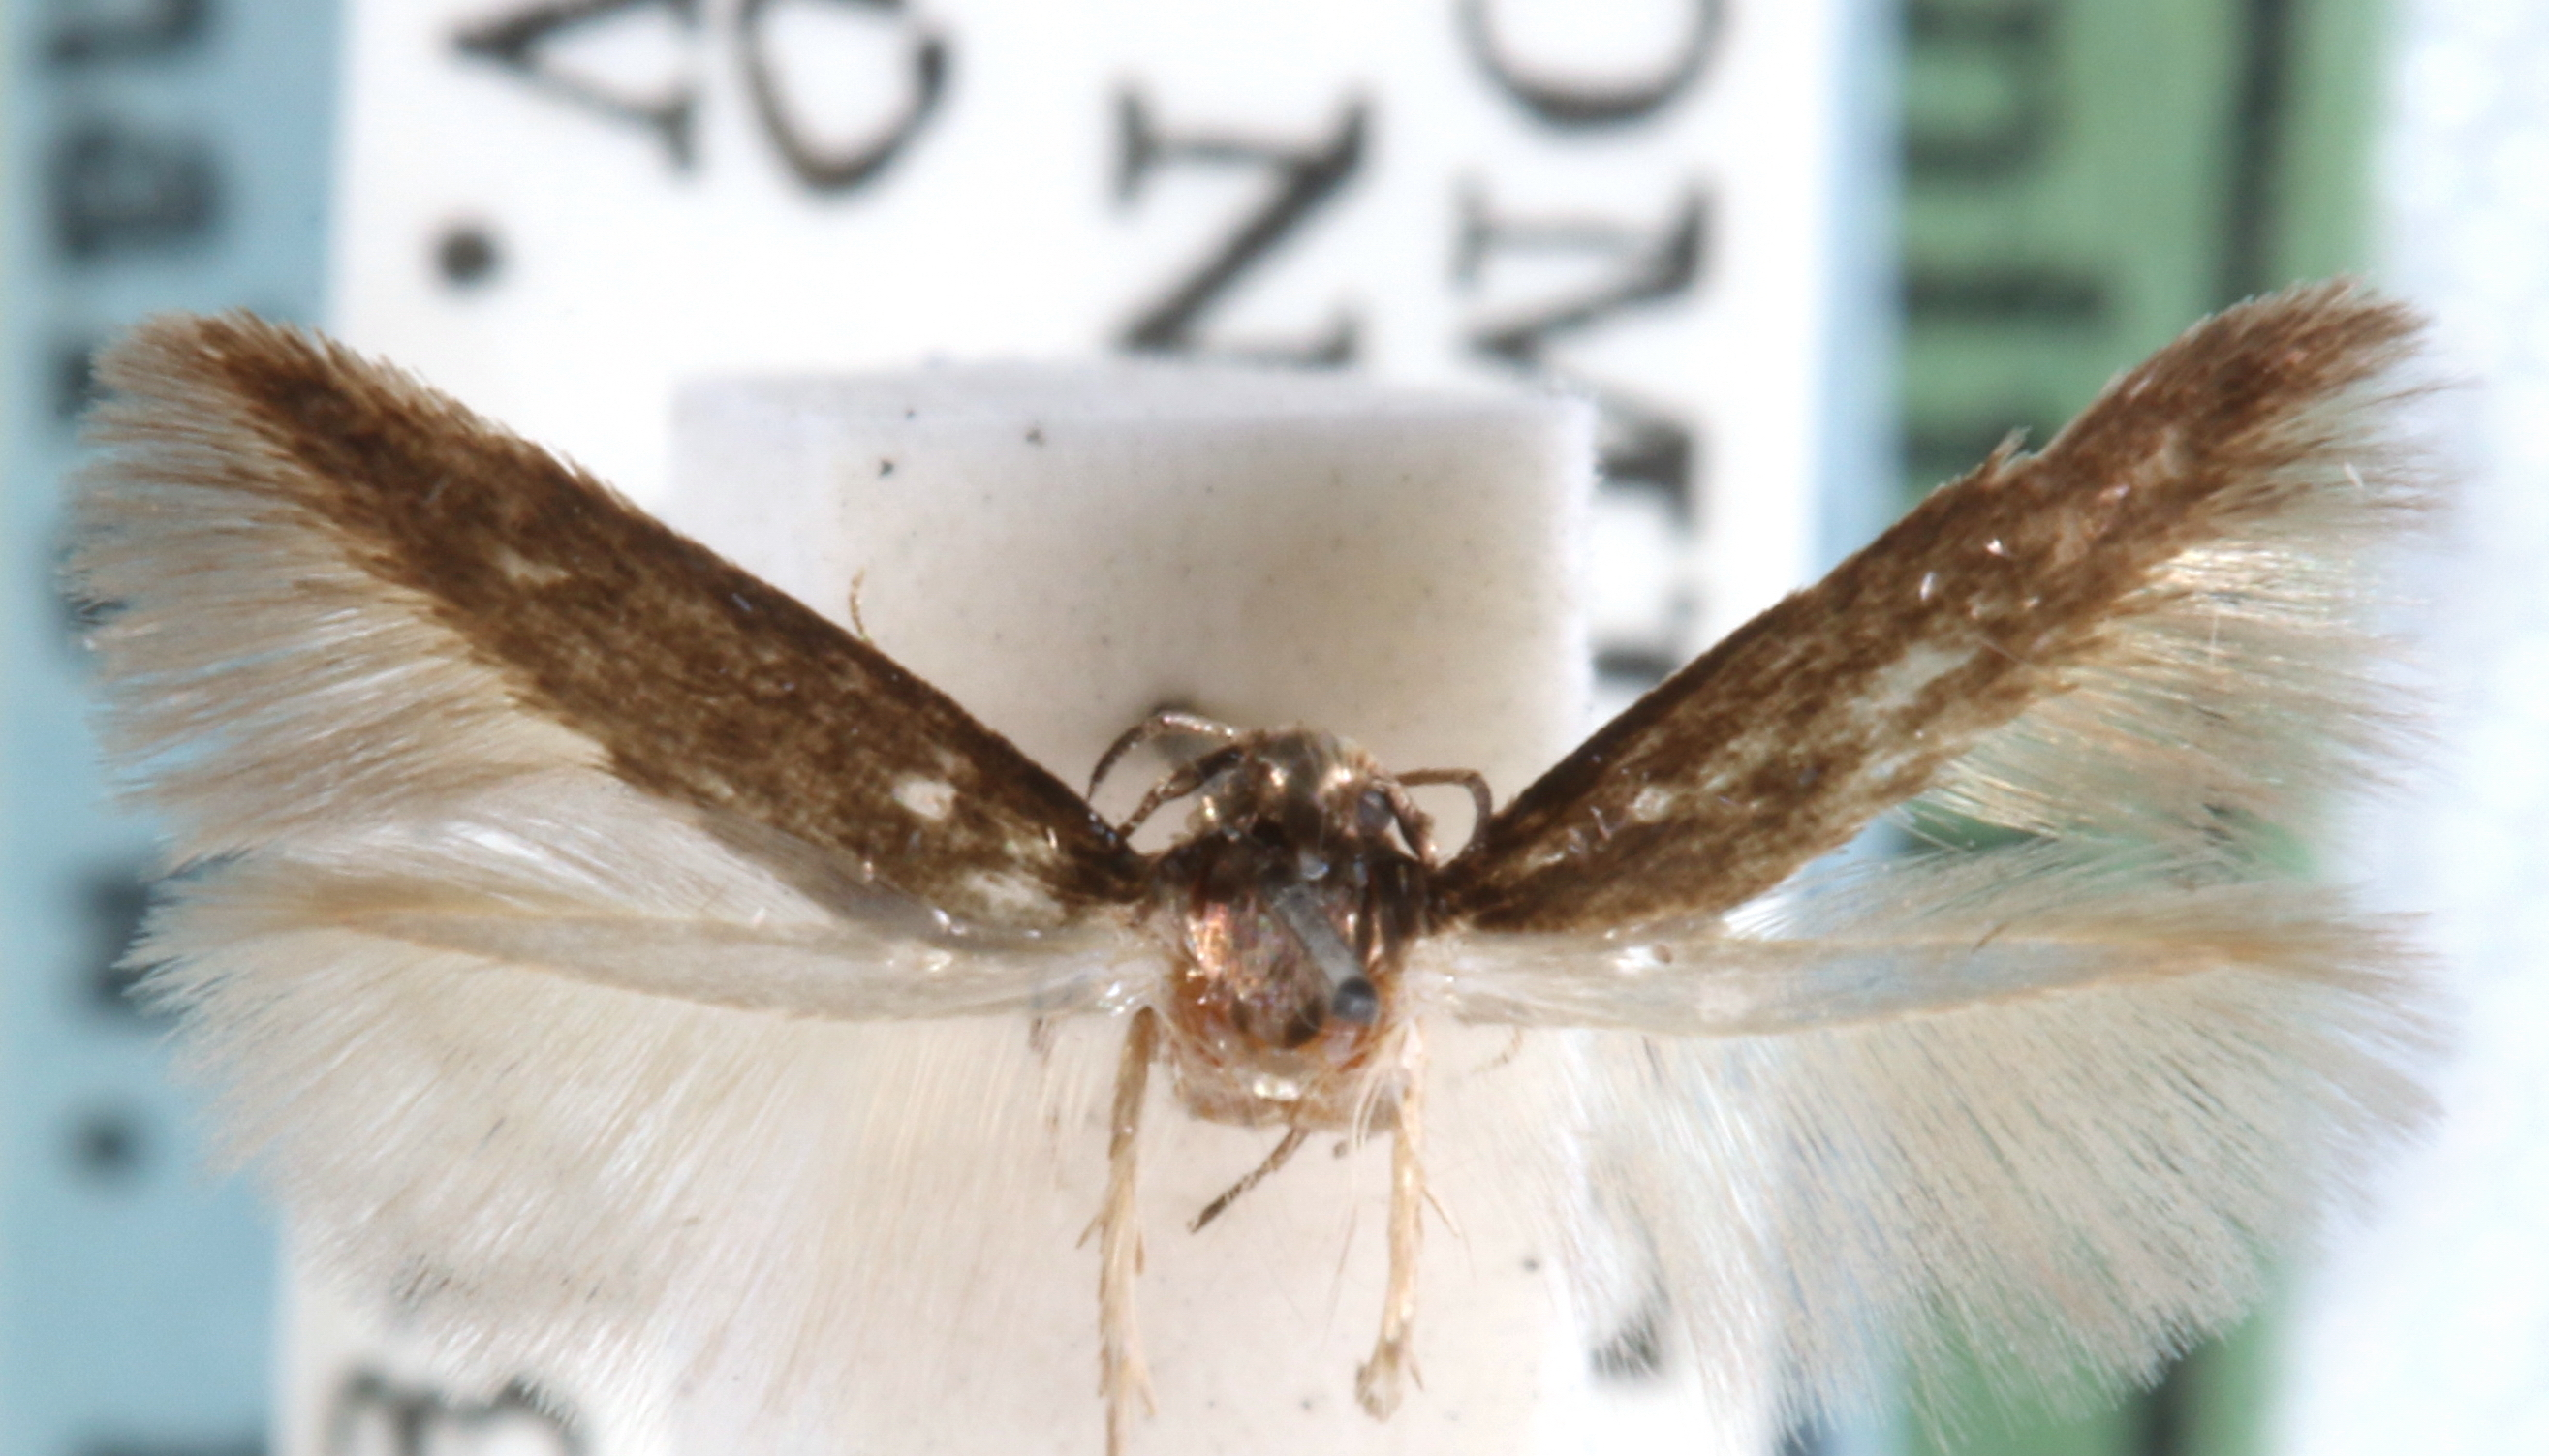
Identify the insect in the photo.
Periploca opinatrix
